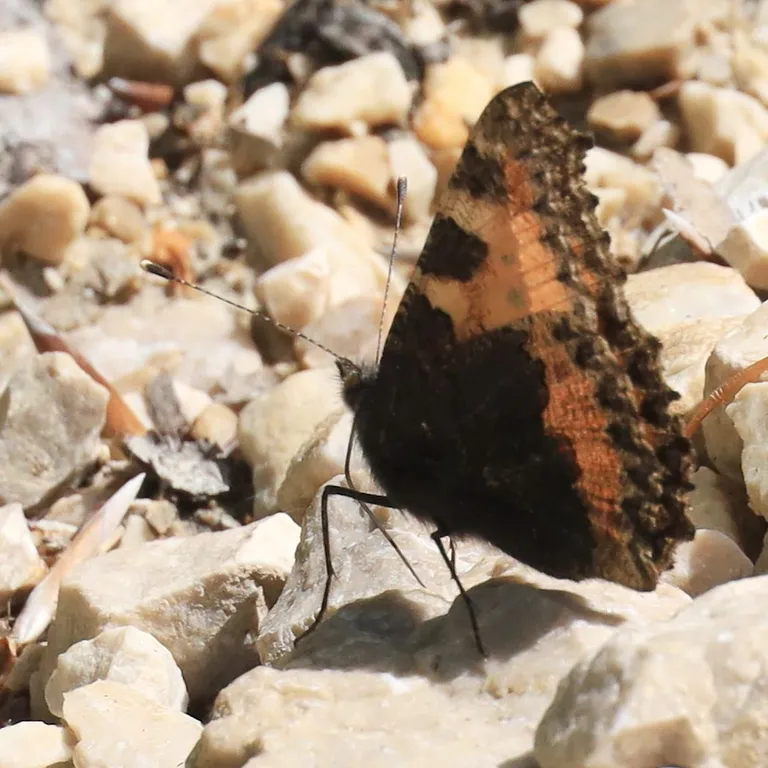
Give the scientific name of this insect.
Aglais urticae
